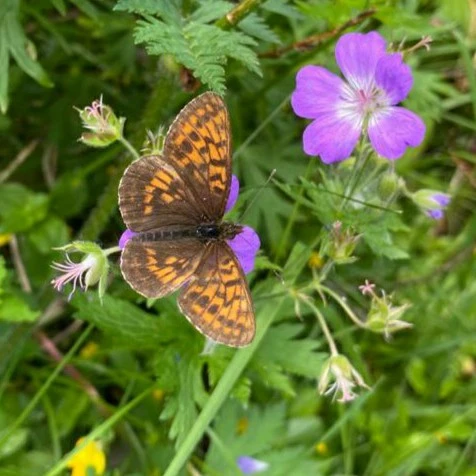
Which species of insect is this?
Boloria thore
